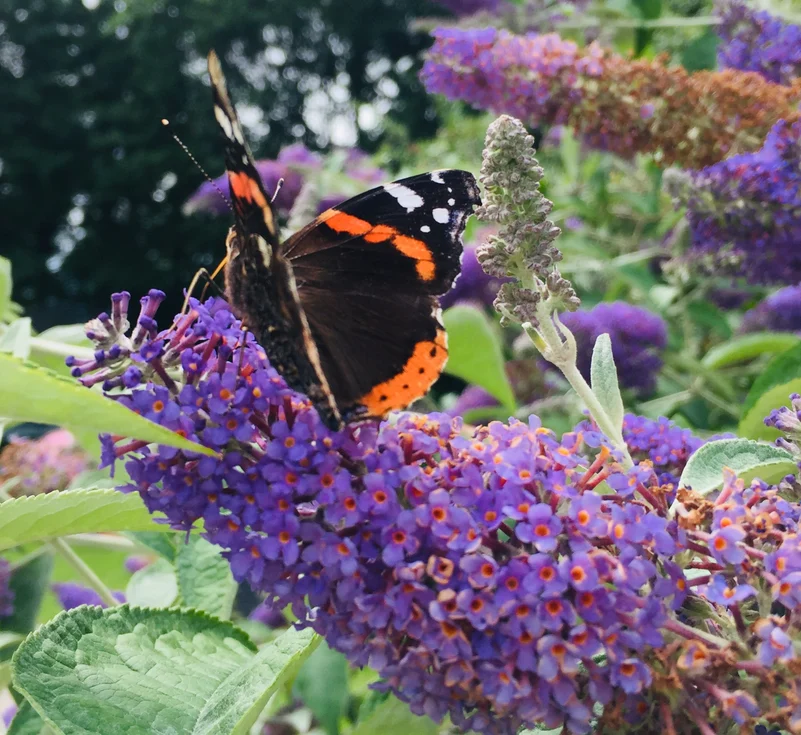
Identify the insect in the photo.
Vanessa atalanta
